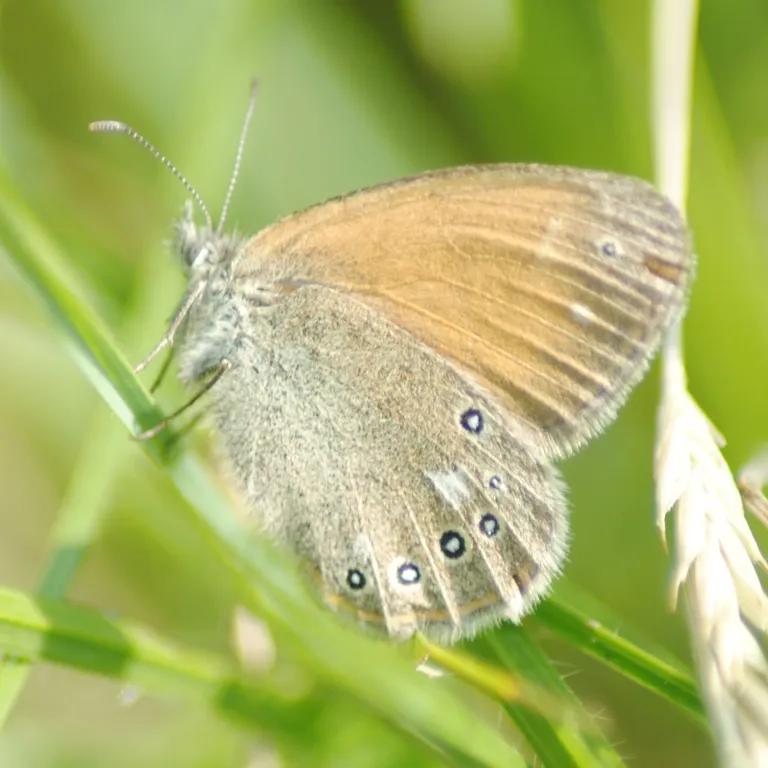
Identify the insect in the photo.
Coenonympha glycerion (also Coenonympha iphis)
